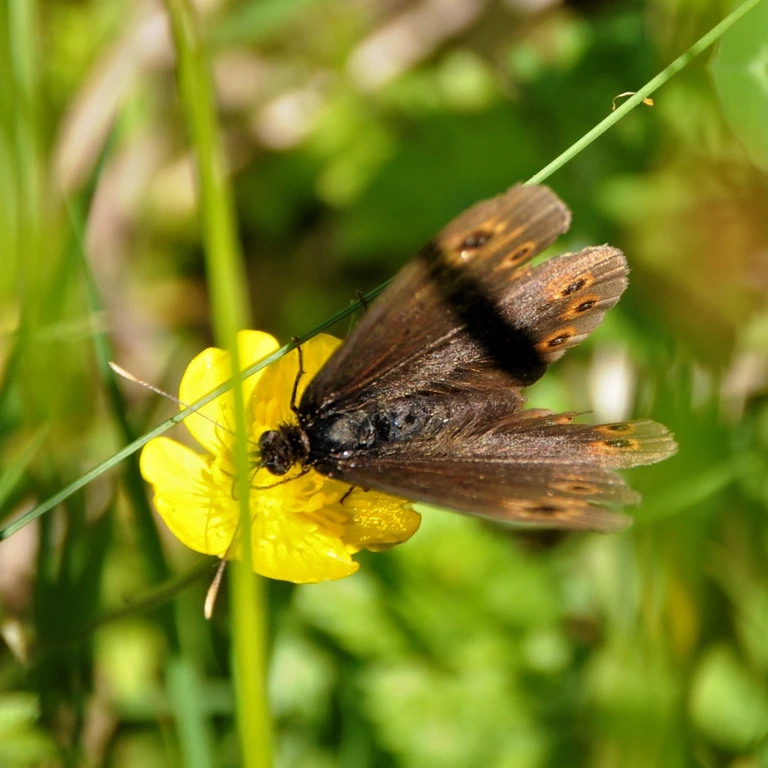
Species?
Erebia medusa
